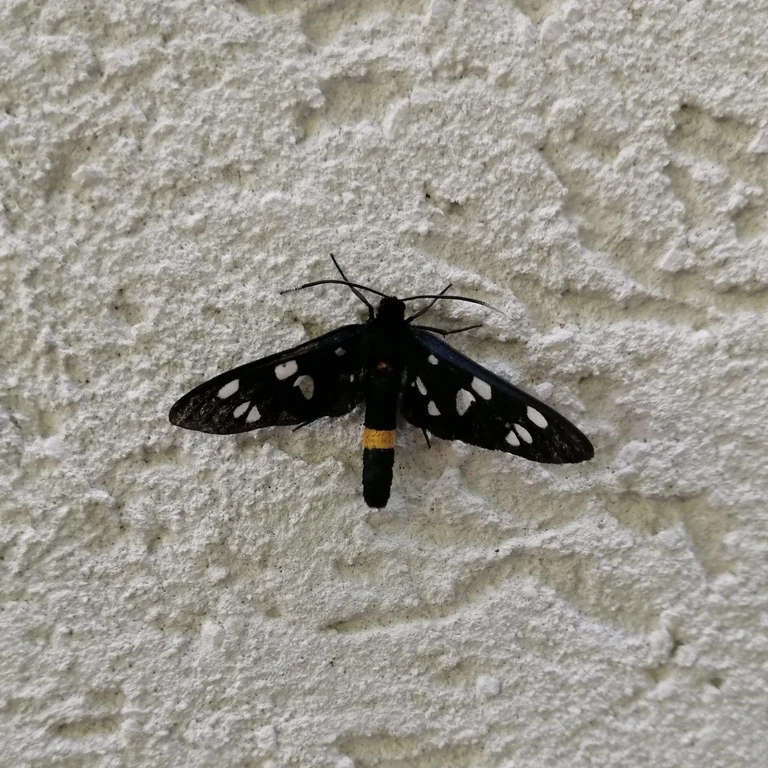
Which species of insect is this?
Amata phegea
